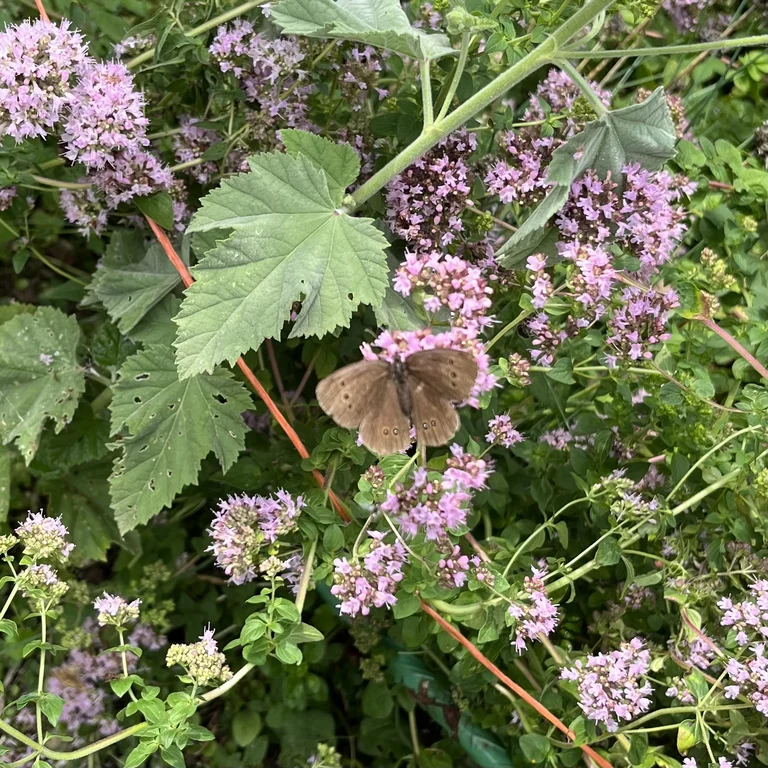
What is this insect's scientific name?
Aphantopus hyperantus
